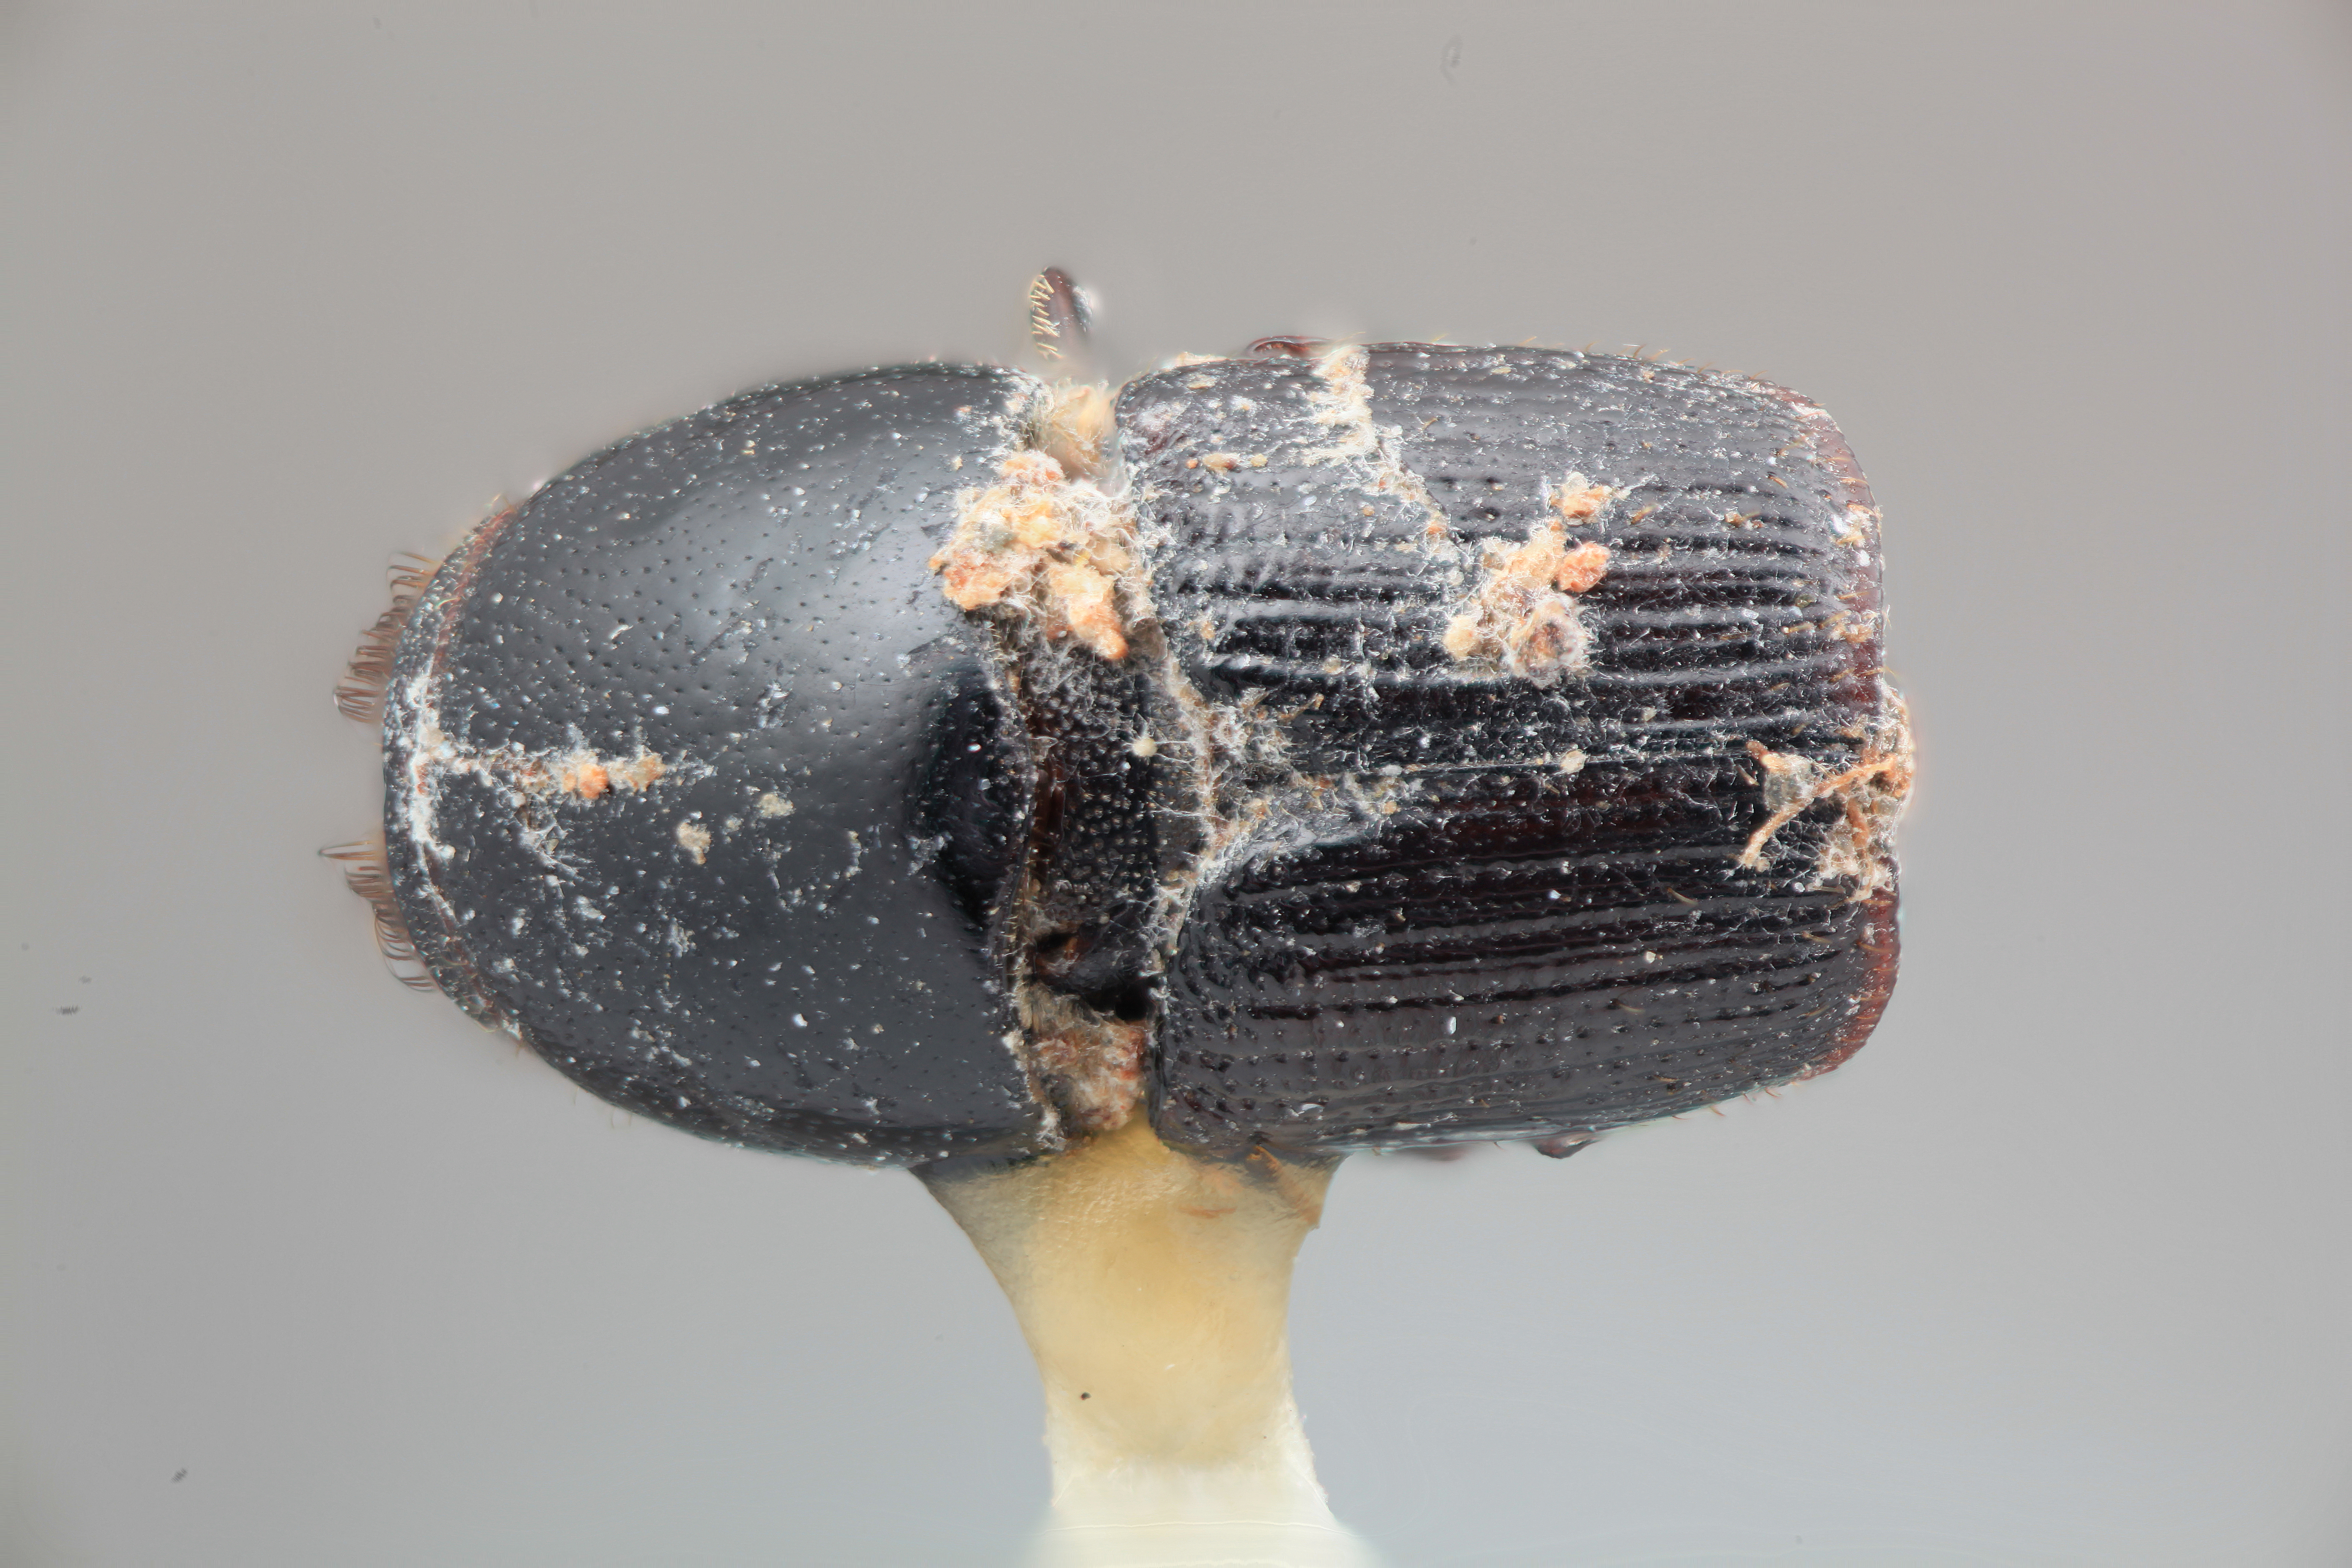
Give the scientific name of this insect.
Scolytus excavatus
